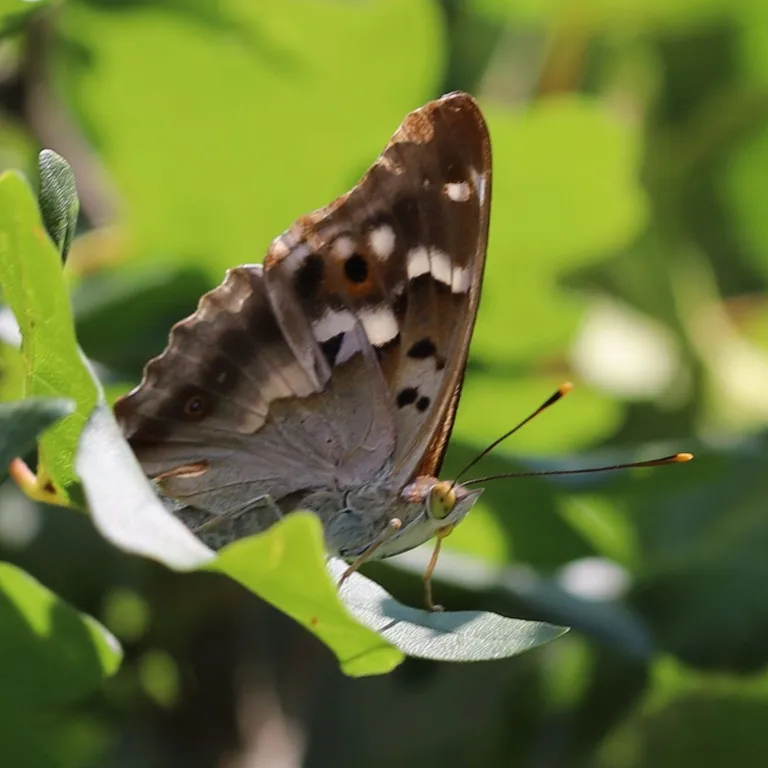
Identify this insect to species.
Apatura ilia
